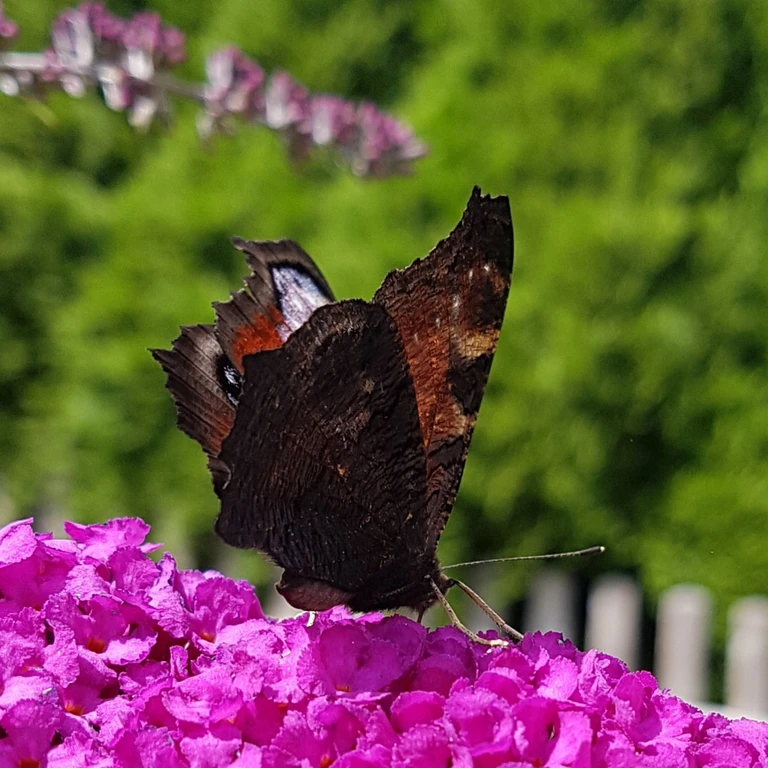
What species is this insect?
Aglais io
